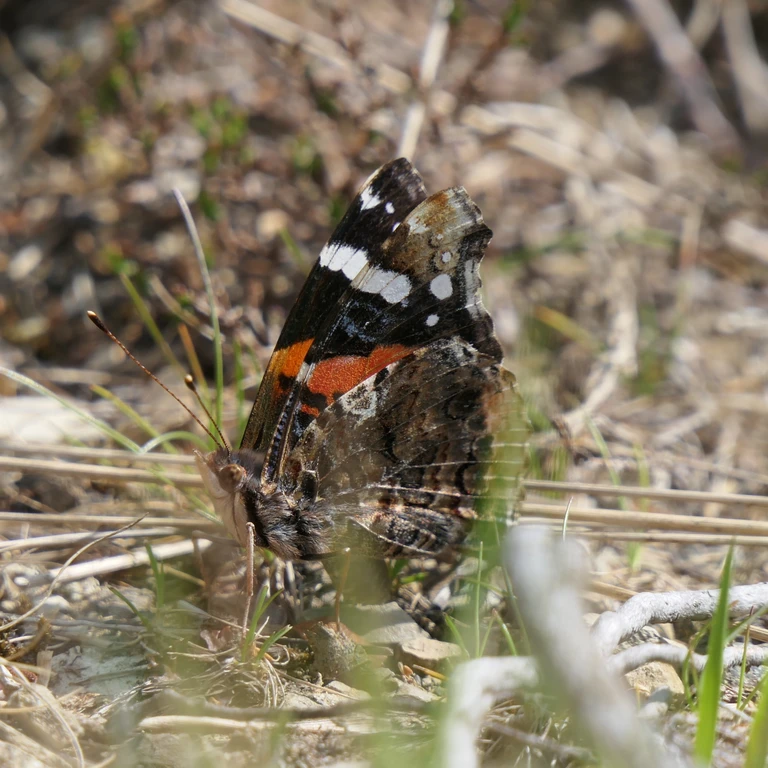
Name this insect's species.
Vanessa atalanta
